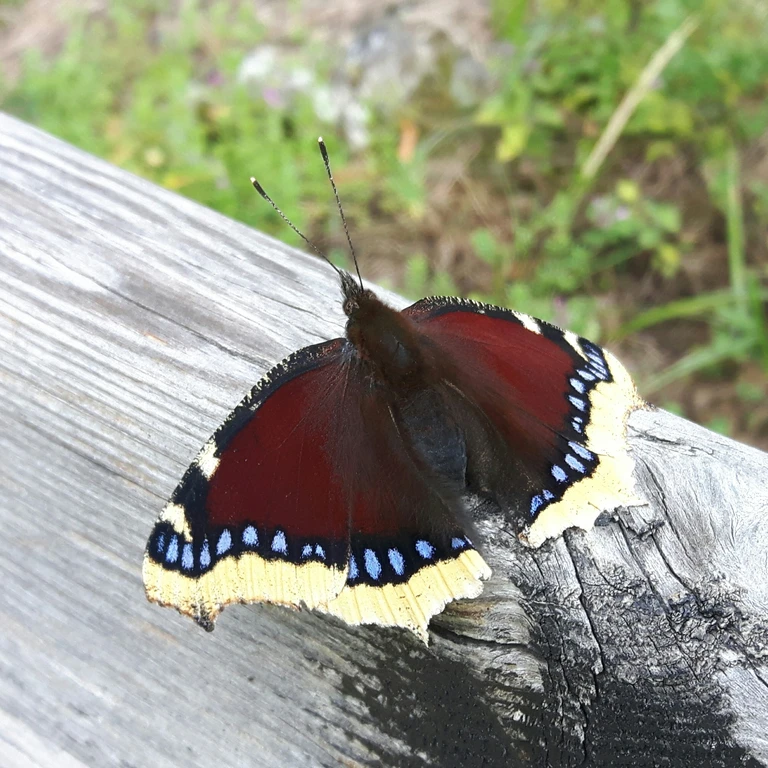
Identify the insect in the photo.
Nymphalis antiopa
